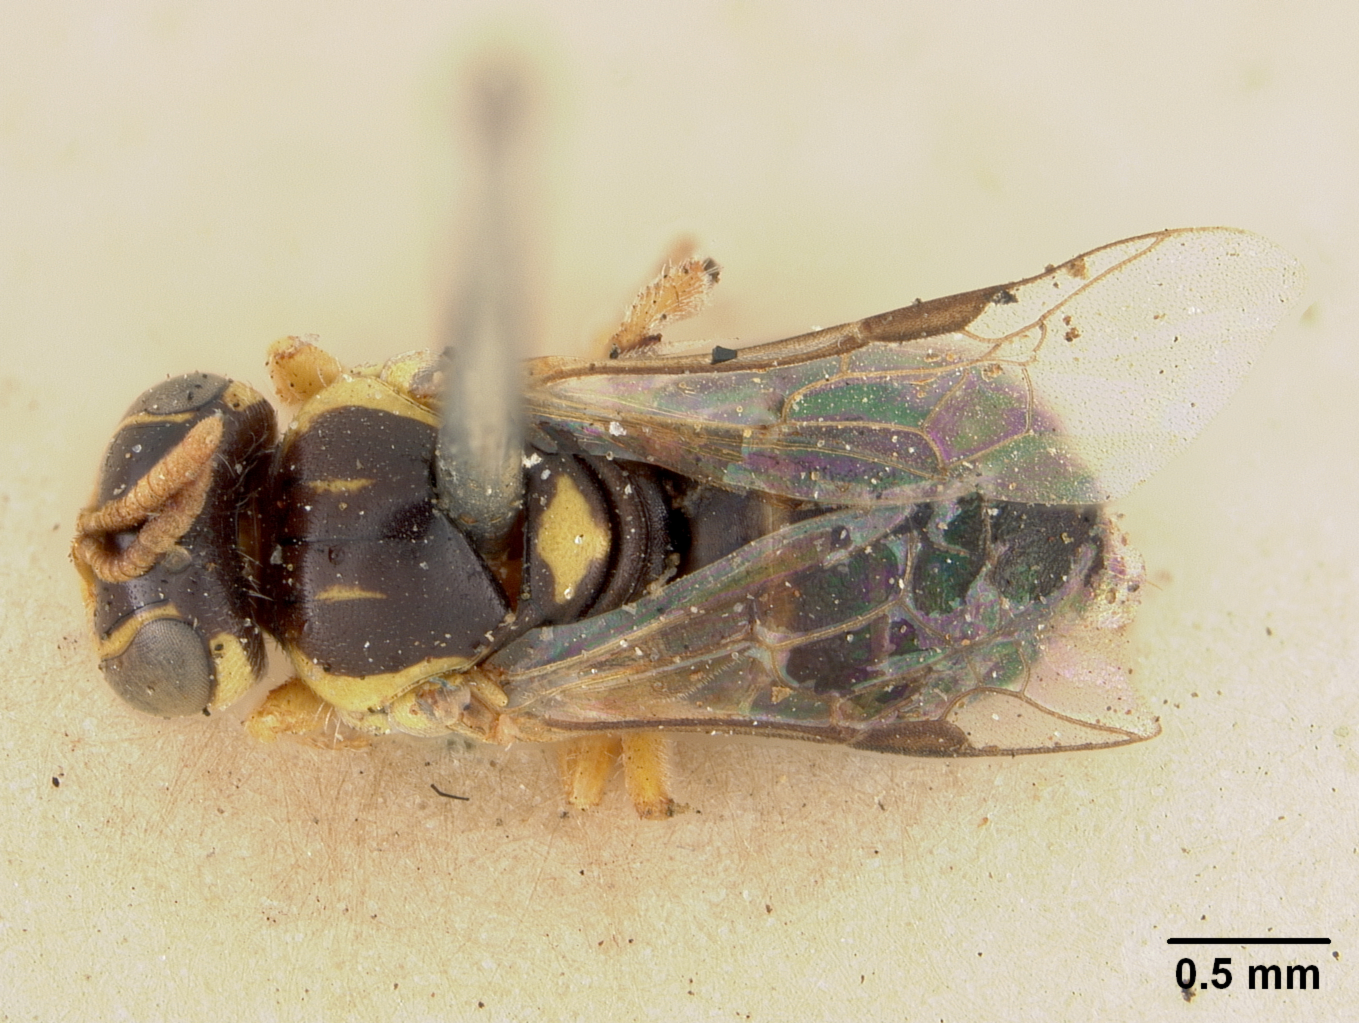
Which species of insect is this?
Pachyprosopis saturnina
